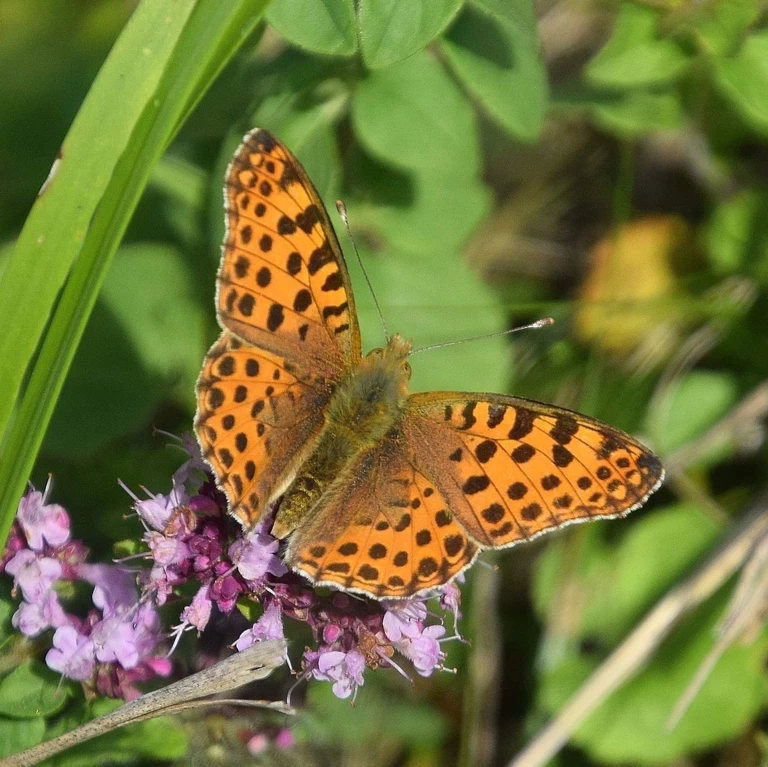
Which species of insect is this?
Issoria lathonia
